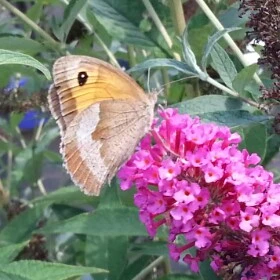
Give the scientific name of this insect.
Maniola jurtina
